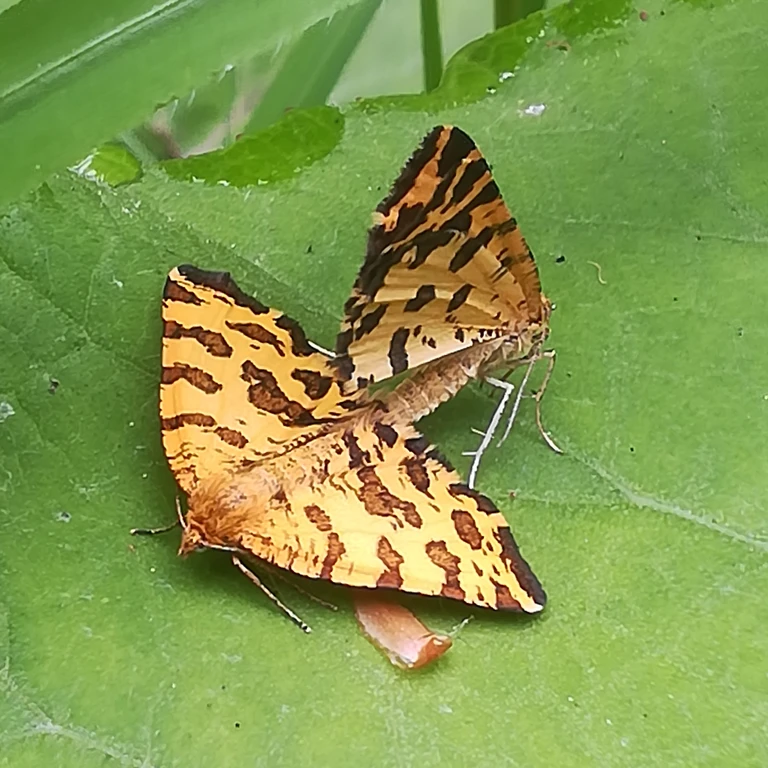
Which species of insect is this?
Pseudopanthera macularia
